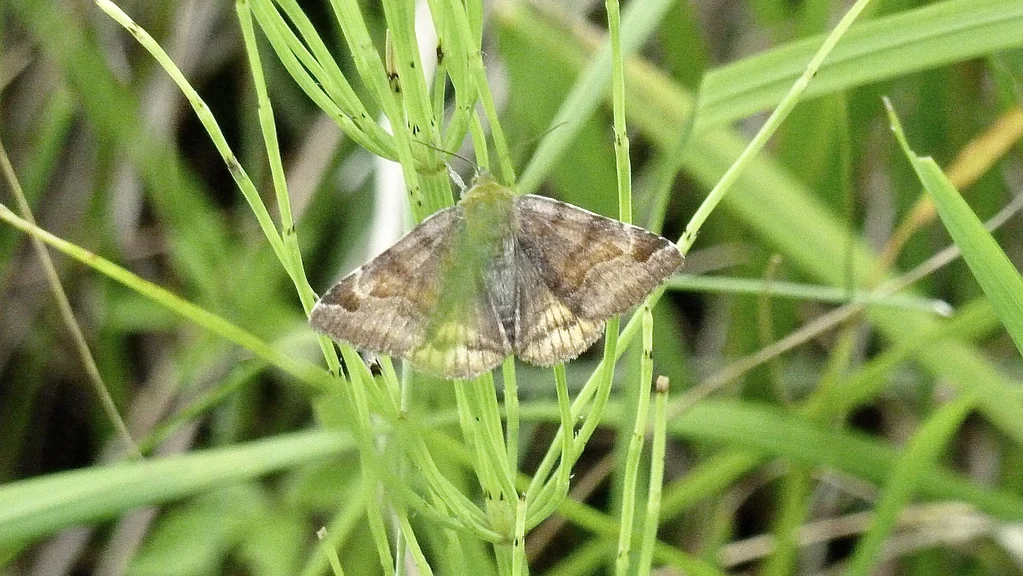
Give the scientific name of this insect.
Euclidia glyphica
